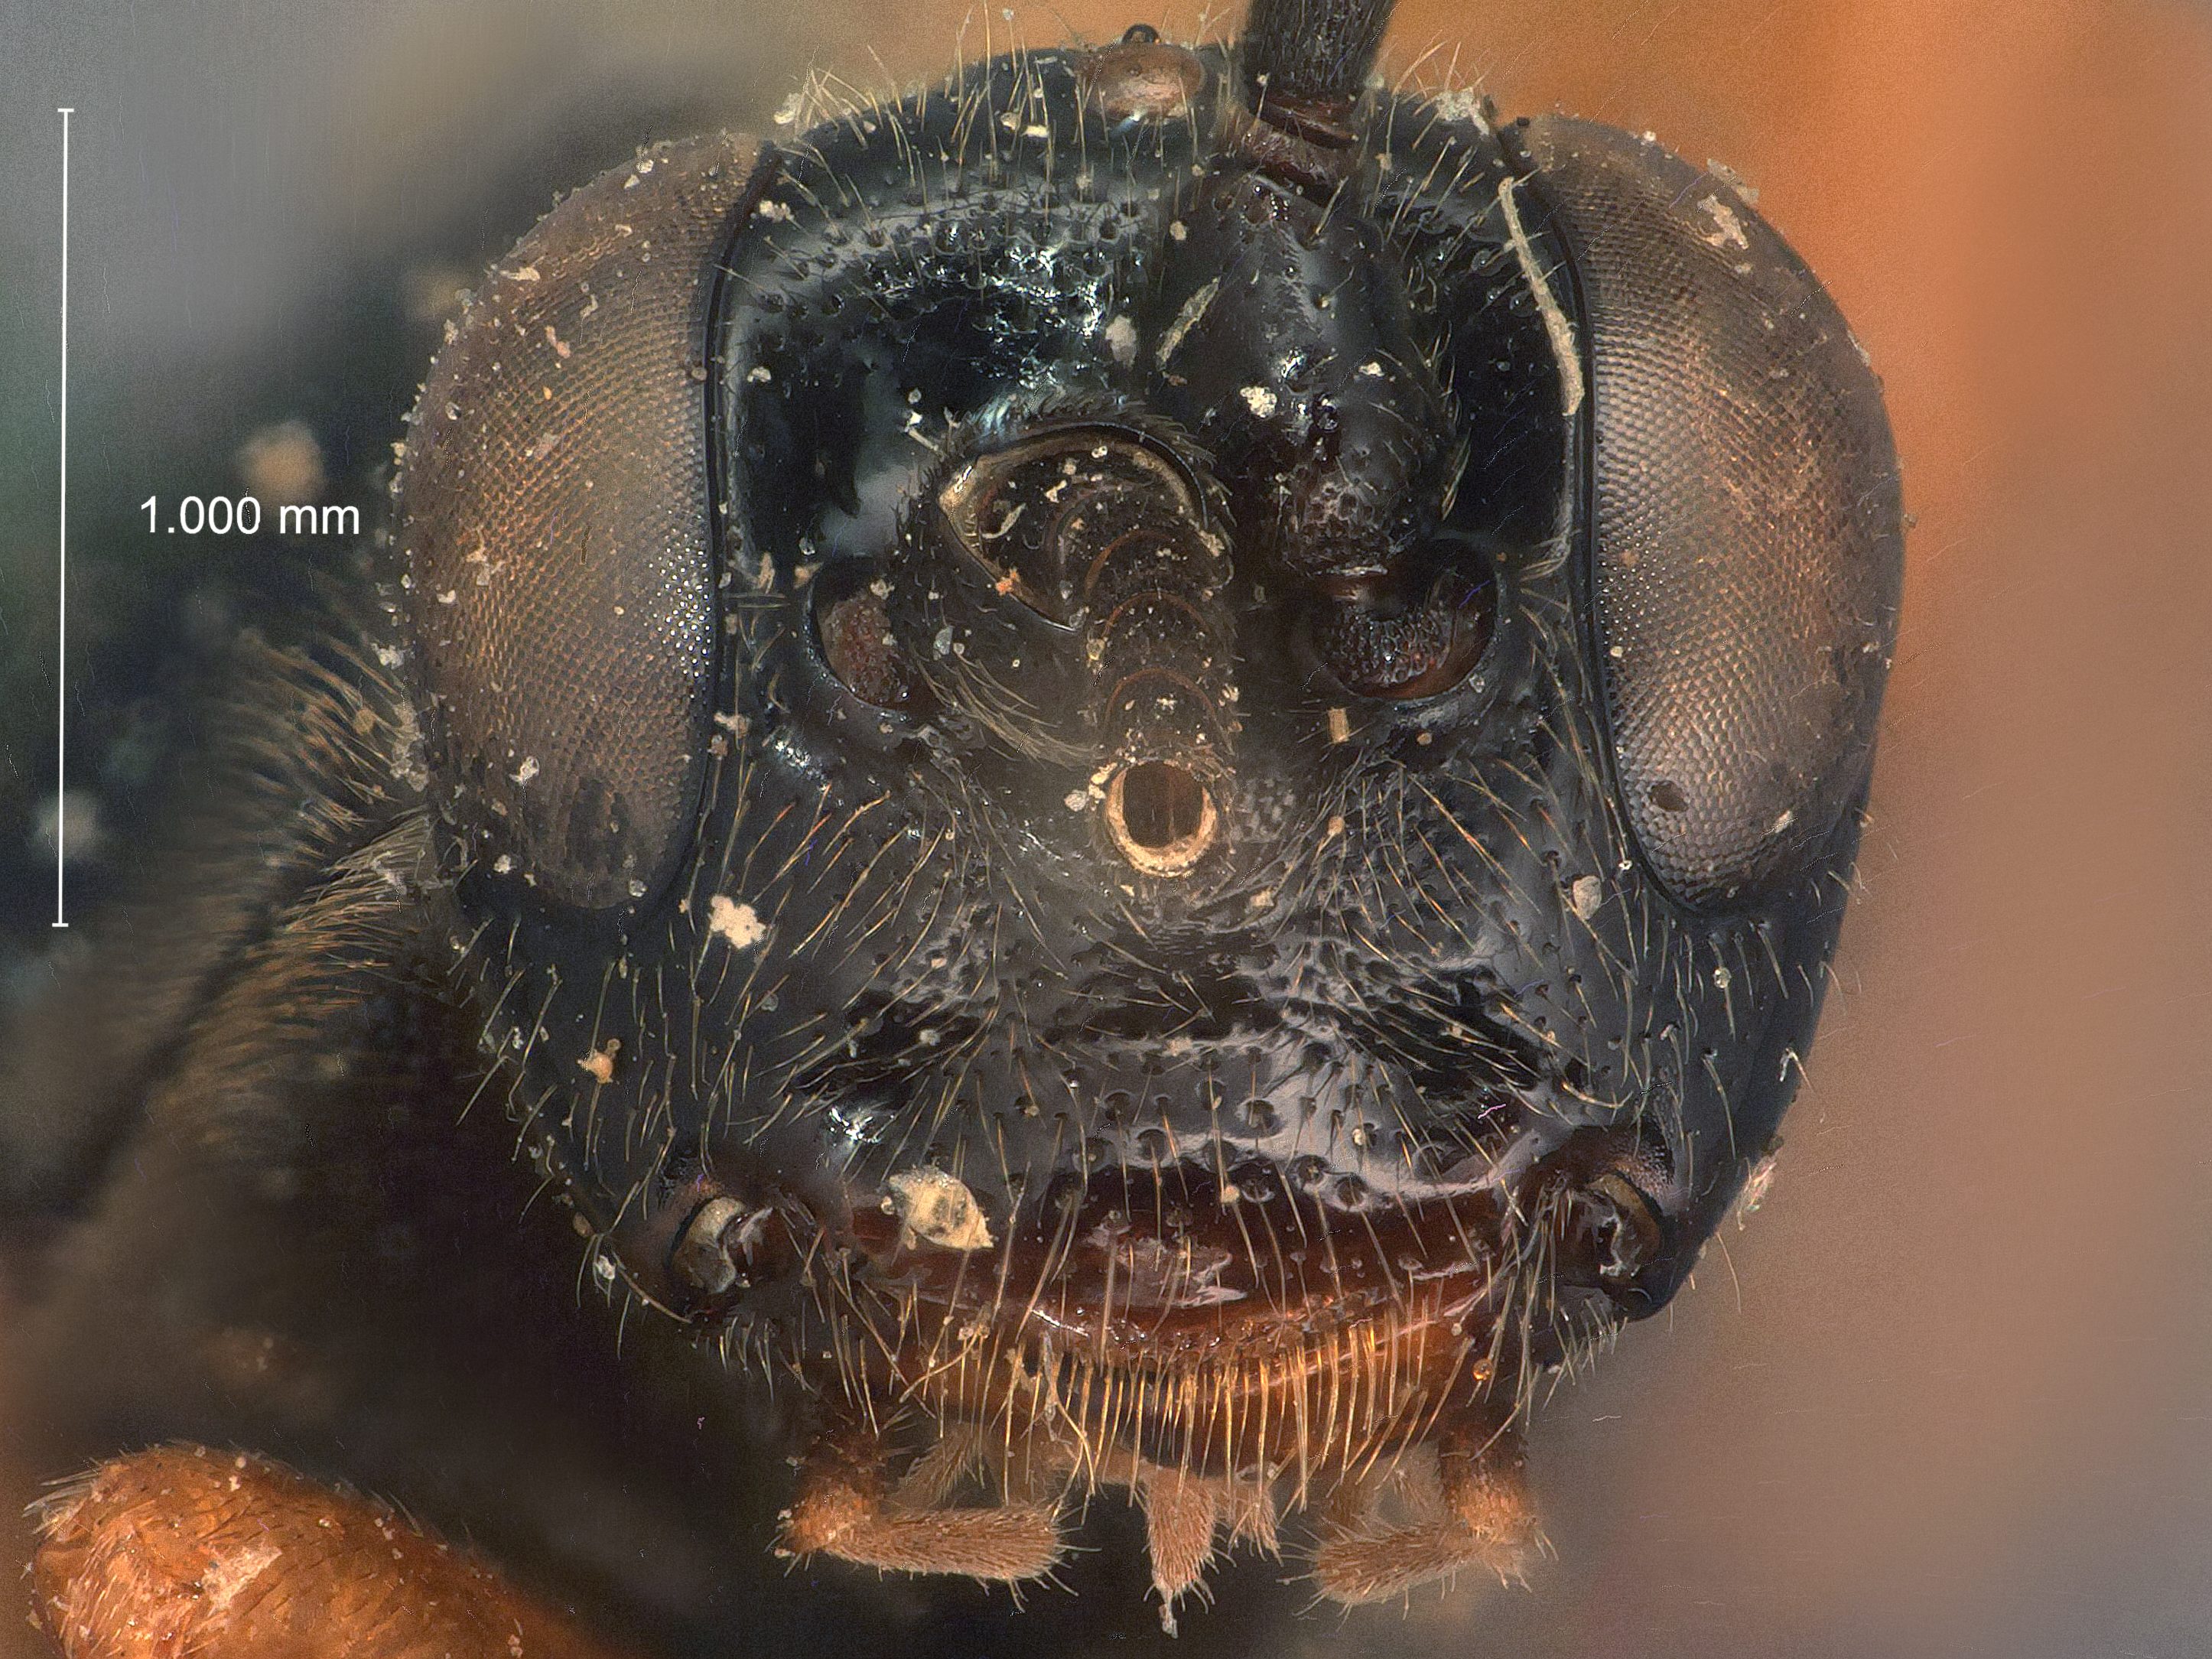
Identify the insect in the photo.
Eristicus basilaris
